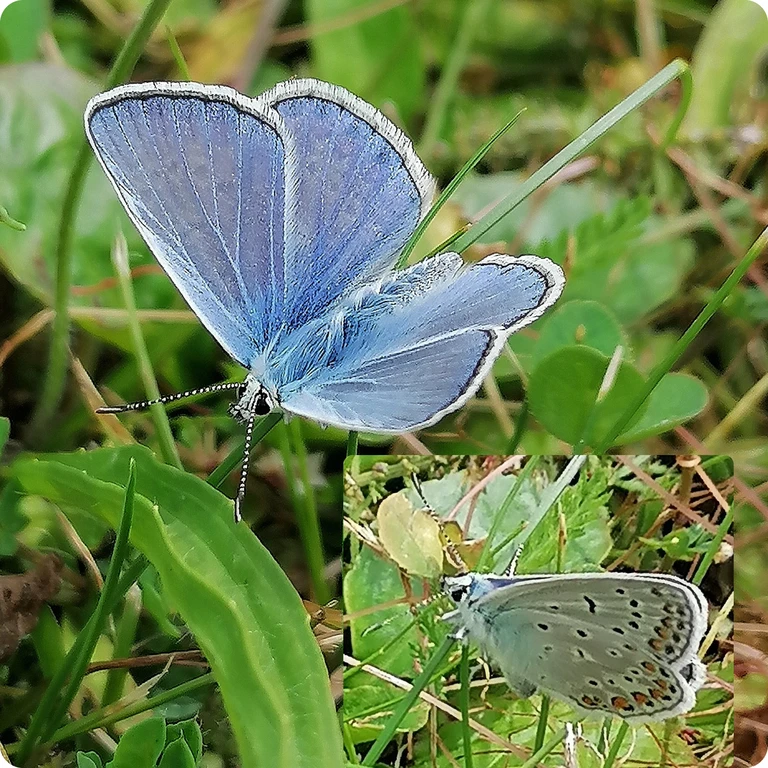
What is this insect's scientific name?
Polyommatus icarus
